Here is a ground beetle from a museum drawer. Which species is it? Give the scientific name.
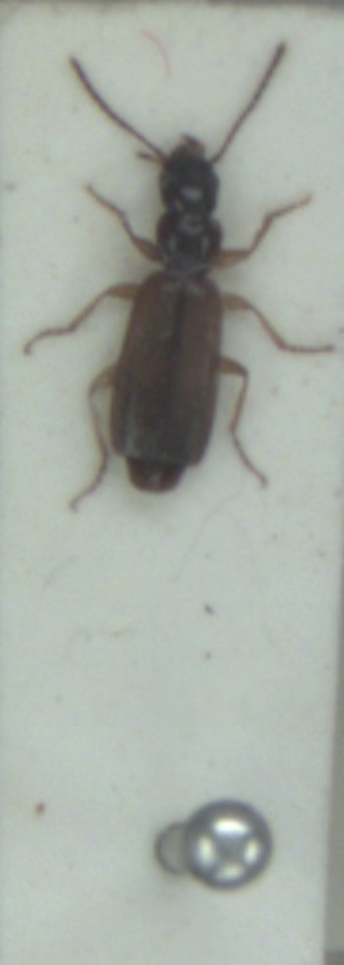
Paradromius linearis
